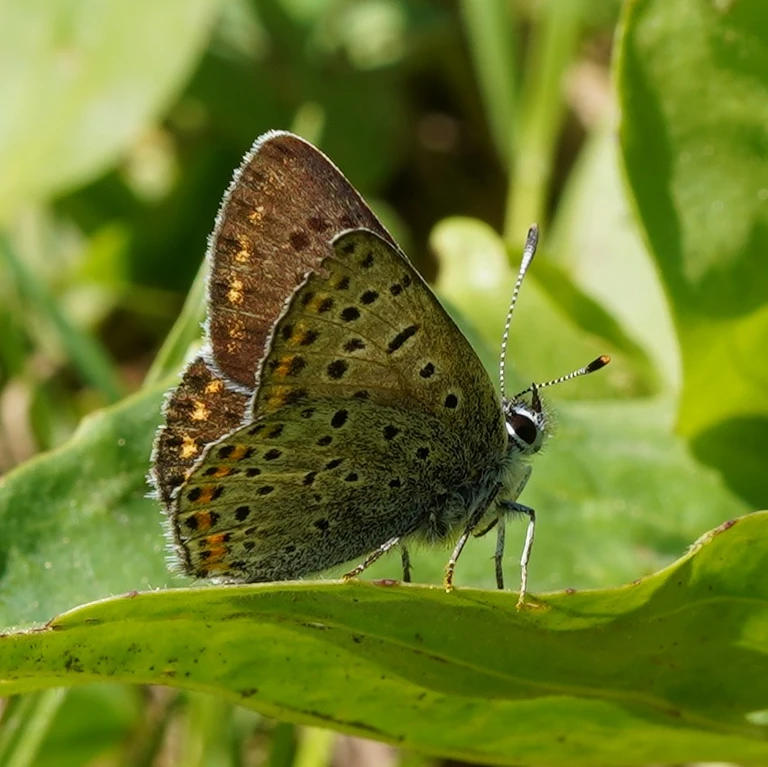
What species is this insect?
Lycaena tityrus (also Loweia tityrus)
